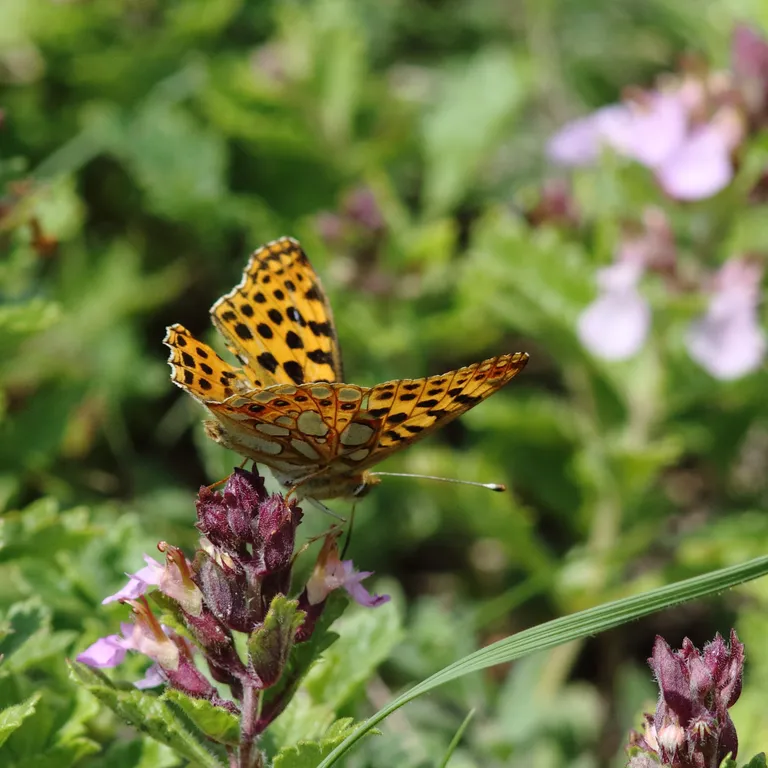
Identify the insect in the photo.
Issoria lathonia
